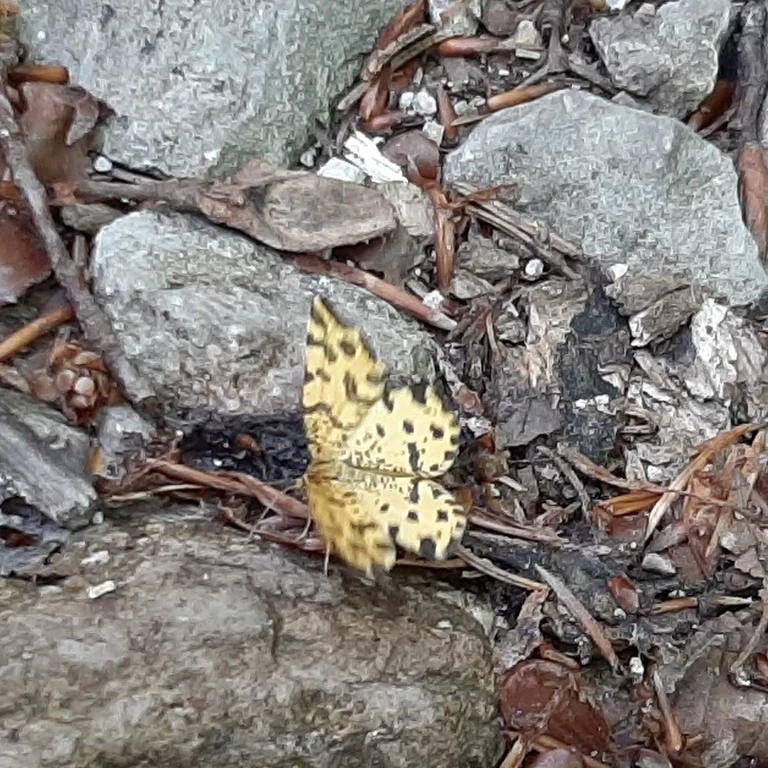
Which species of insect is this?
Pseudopanthera macularia
